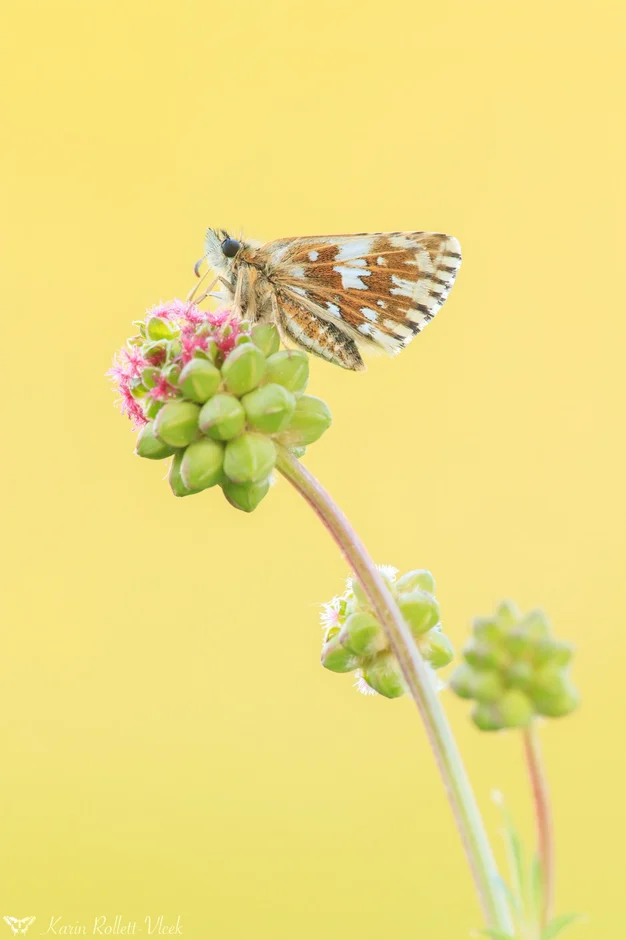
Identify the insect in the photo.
Spialia sertorius
